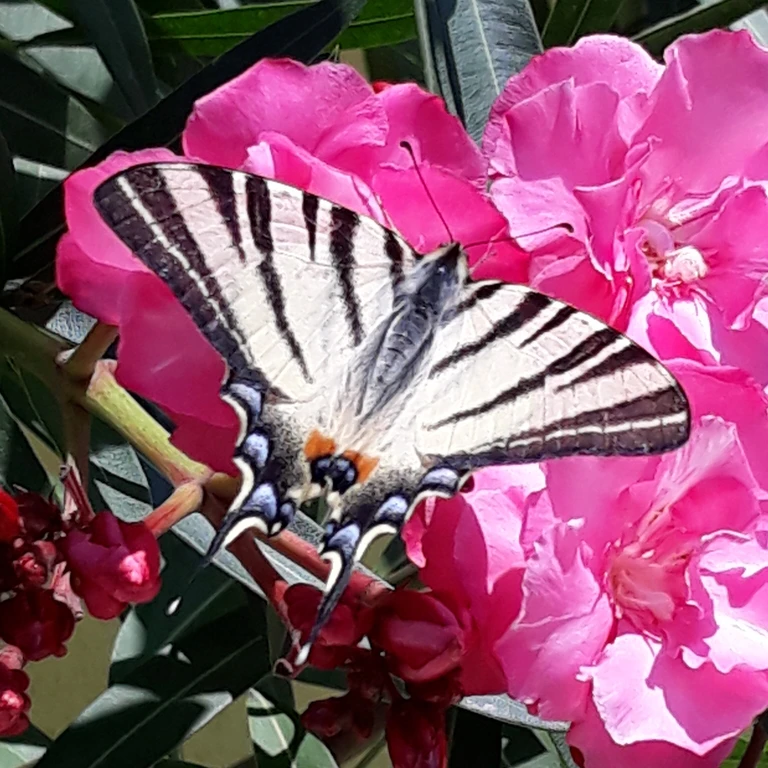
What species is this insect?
Iphiclides podalirius
